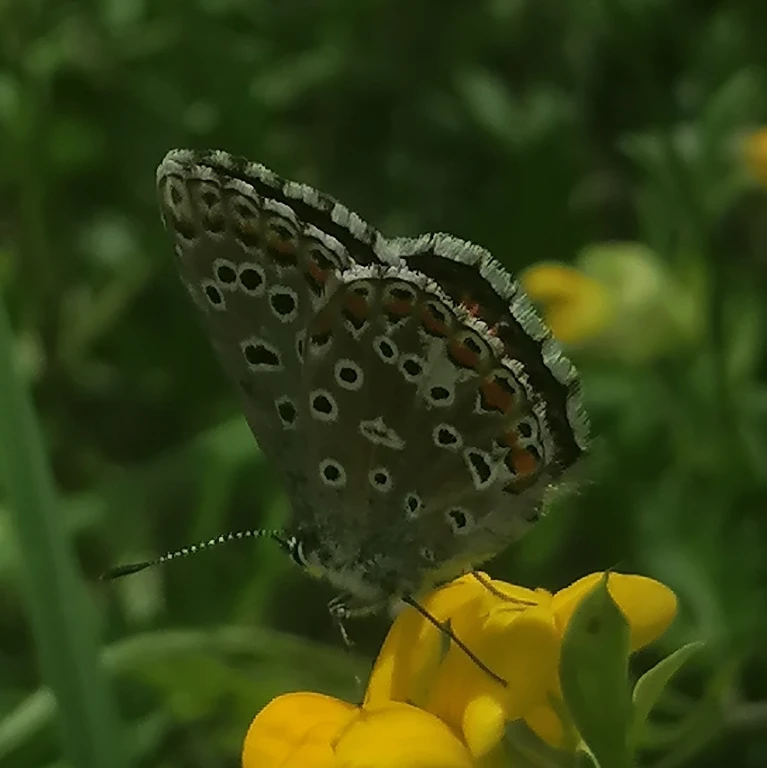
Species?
Lysandra bellargus
